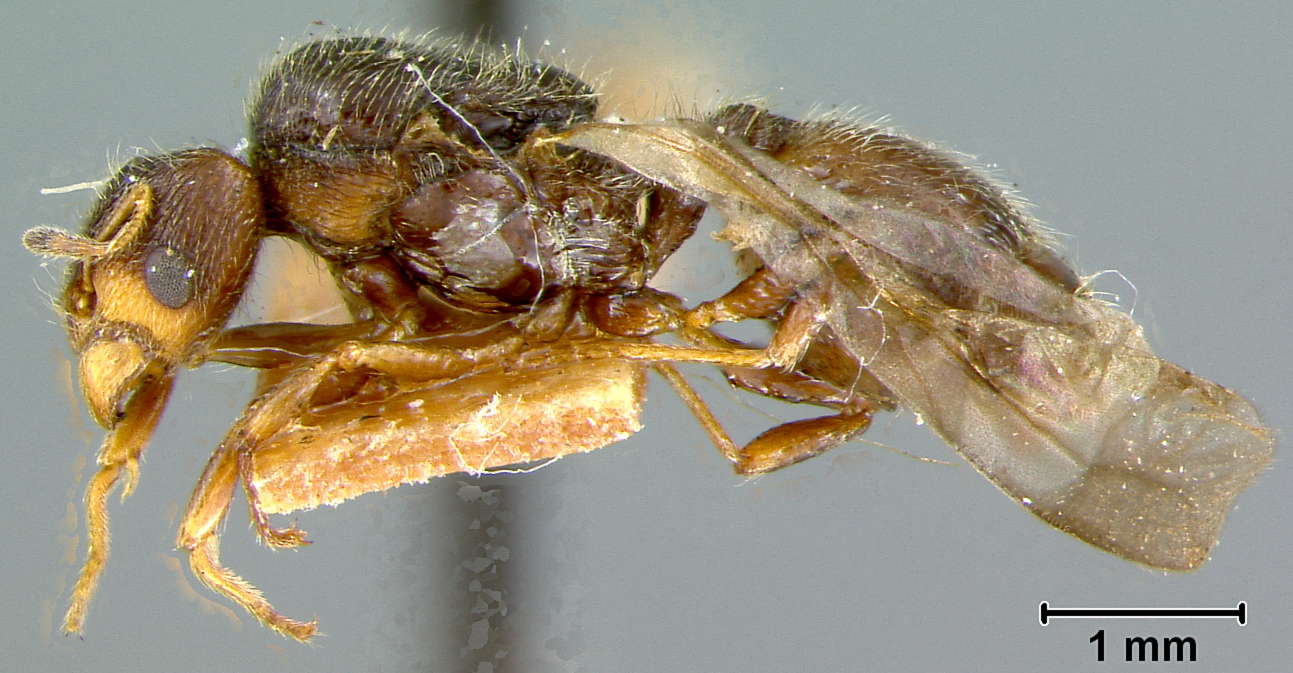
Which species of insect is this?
Pheidole chalca
